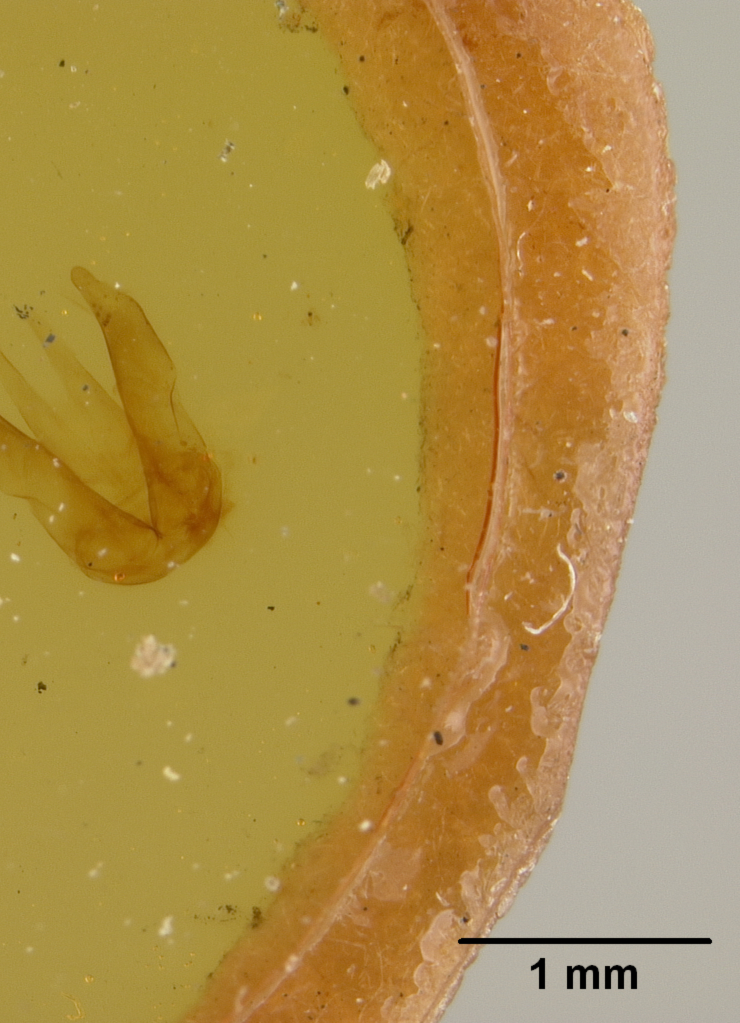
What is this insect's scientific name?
Osmia pasadenae
